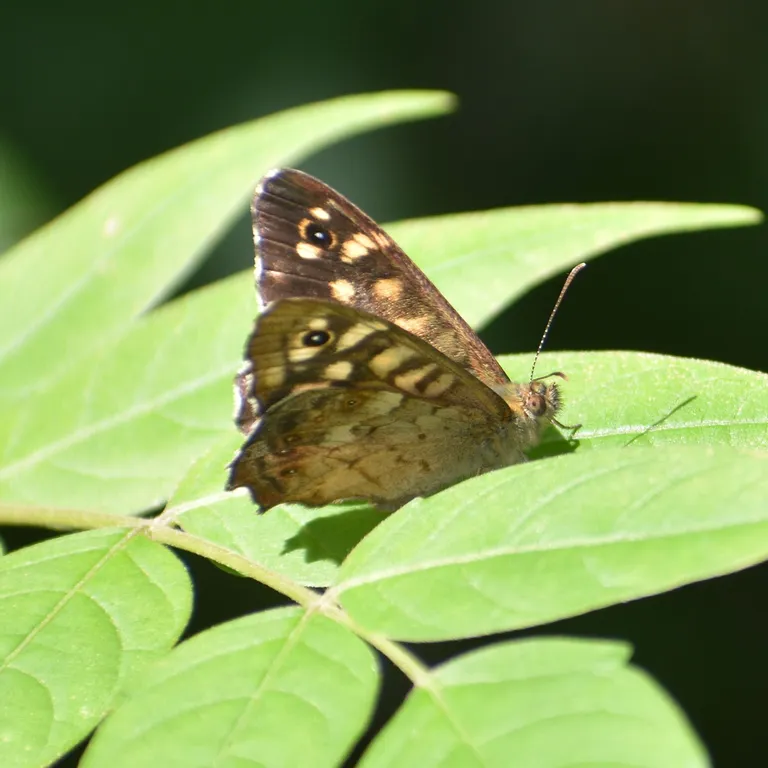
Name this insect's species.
Pararge aegeria
